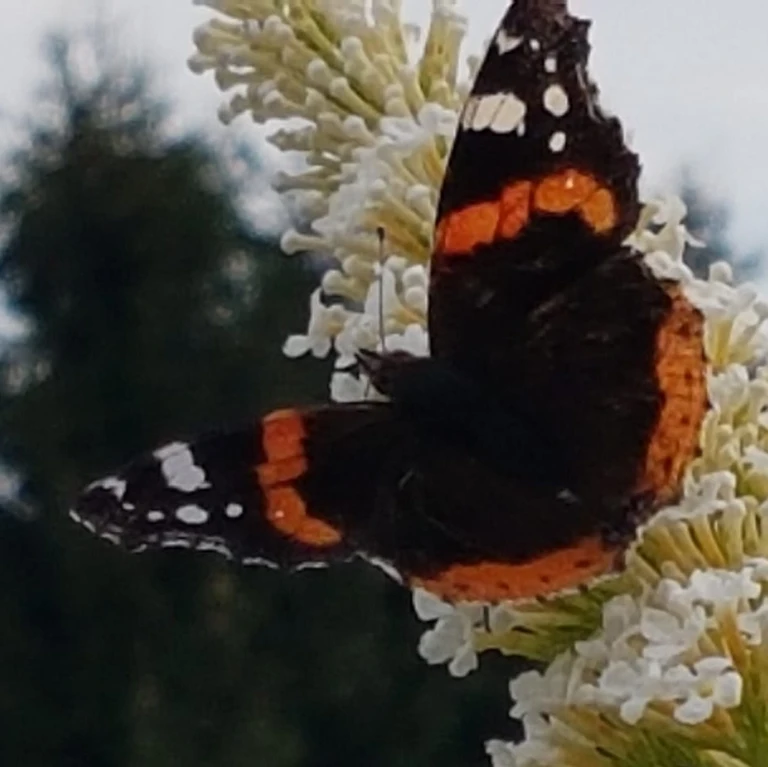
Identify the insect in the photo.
Vanessa atalanta
